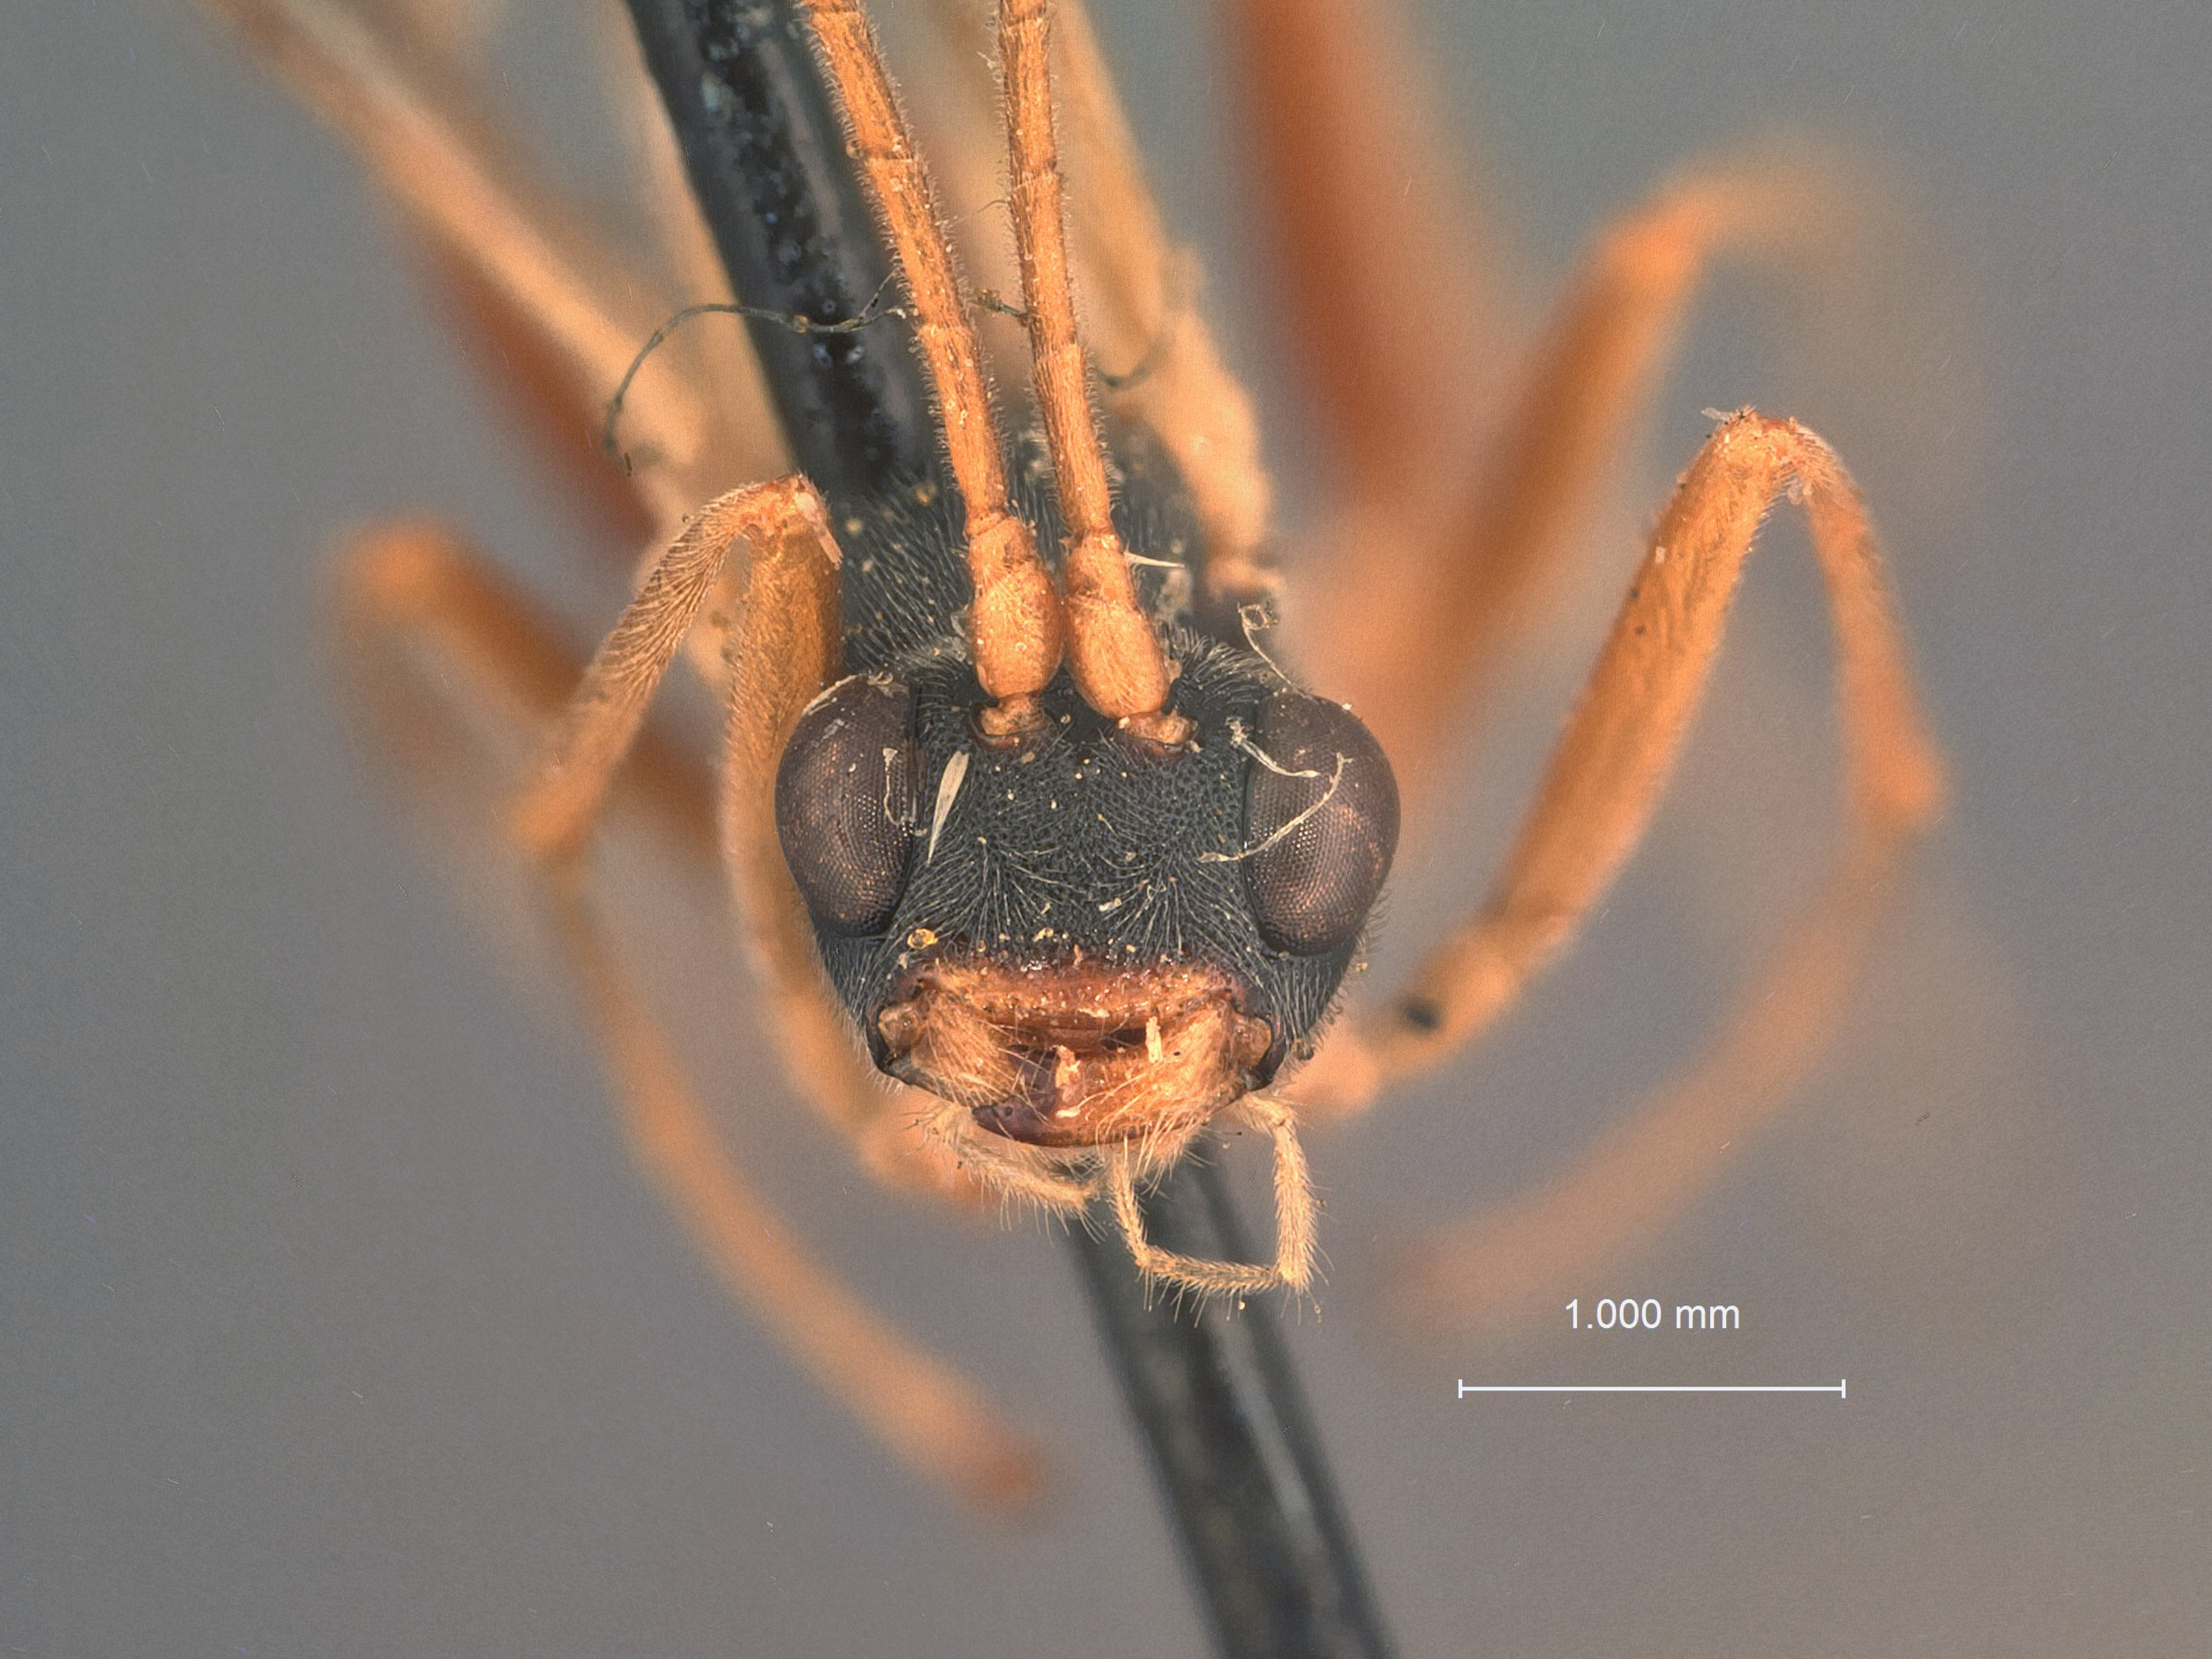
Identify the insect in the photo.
Prionopoda ruficornis
